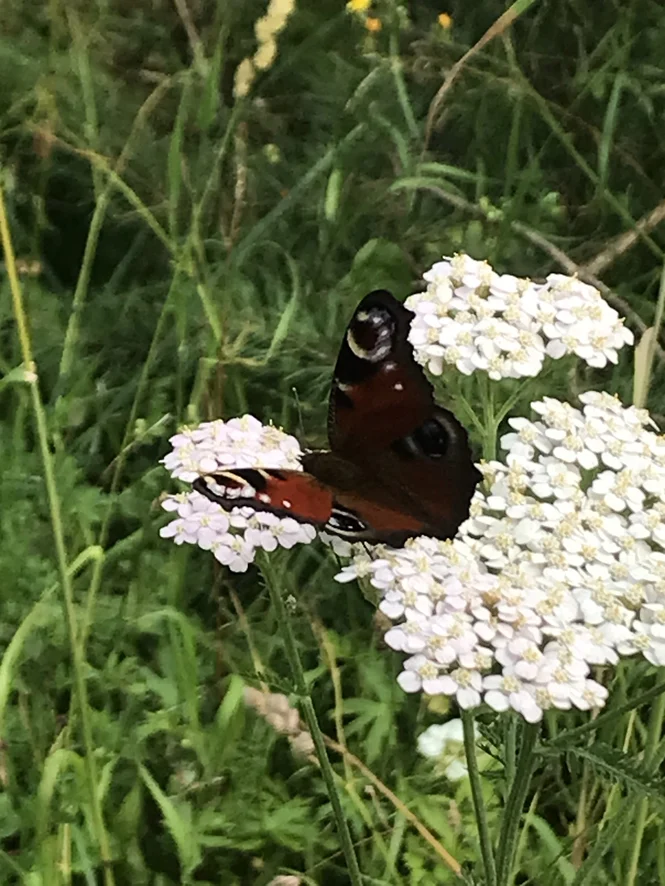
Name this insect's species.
Aglais io
